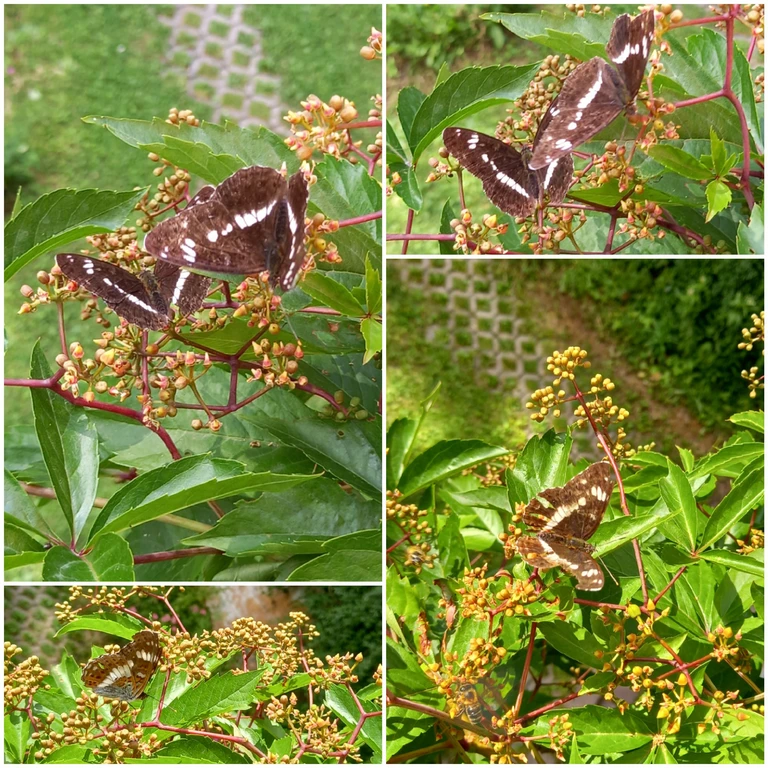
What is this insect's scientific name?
Limenitis camilla (also Ladoga camilla)
